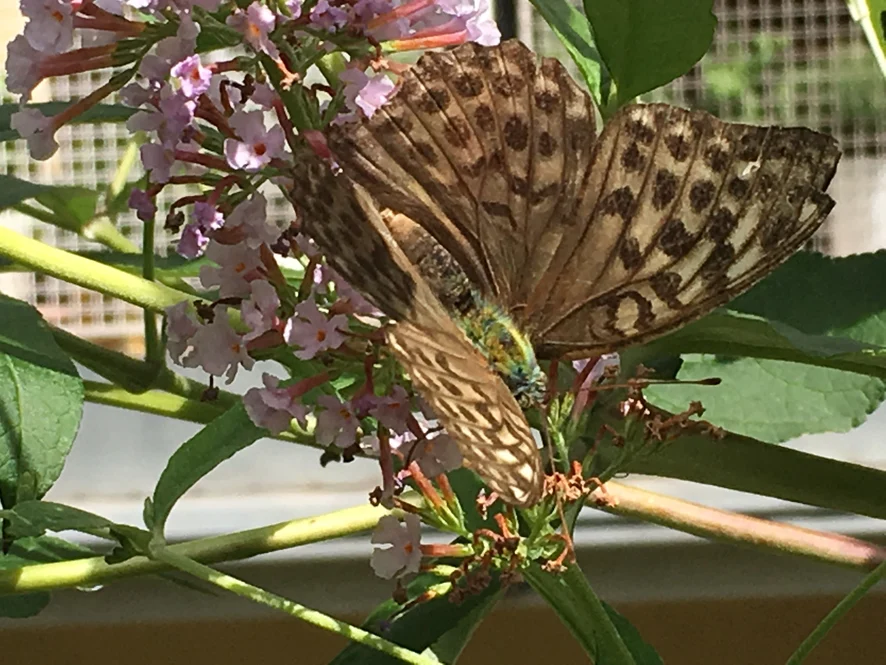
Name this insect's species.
Argynnis paphia
